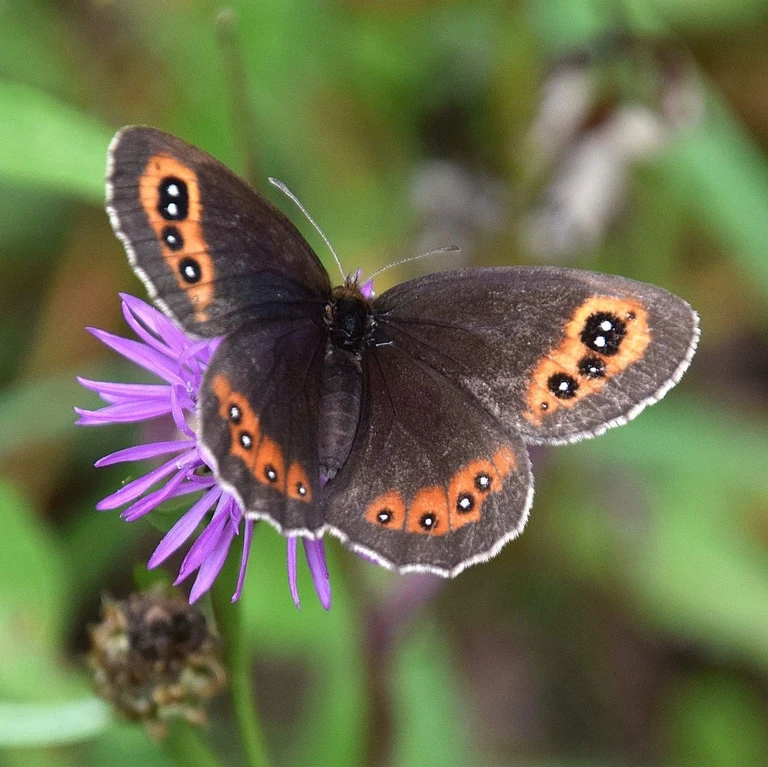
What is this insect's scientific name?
Erebia aethiops
